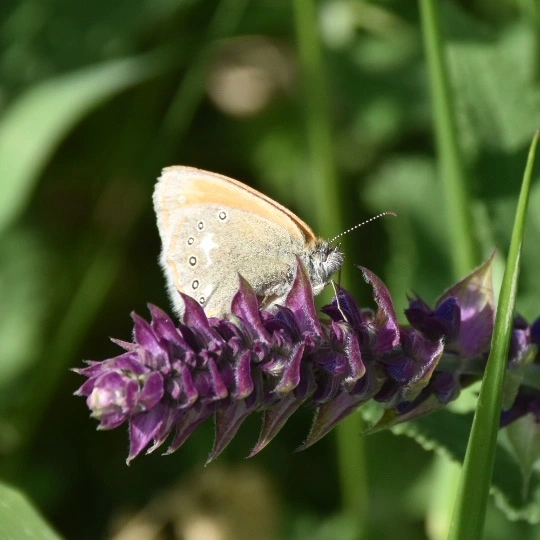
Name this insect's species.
Coenonympha glycerion (also Coenonympha iphis)
